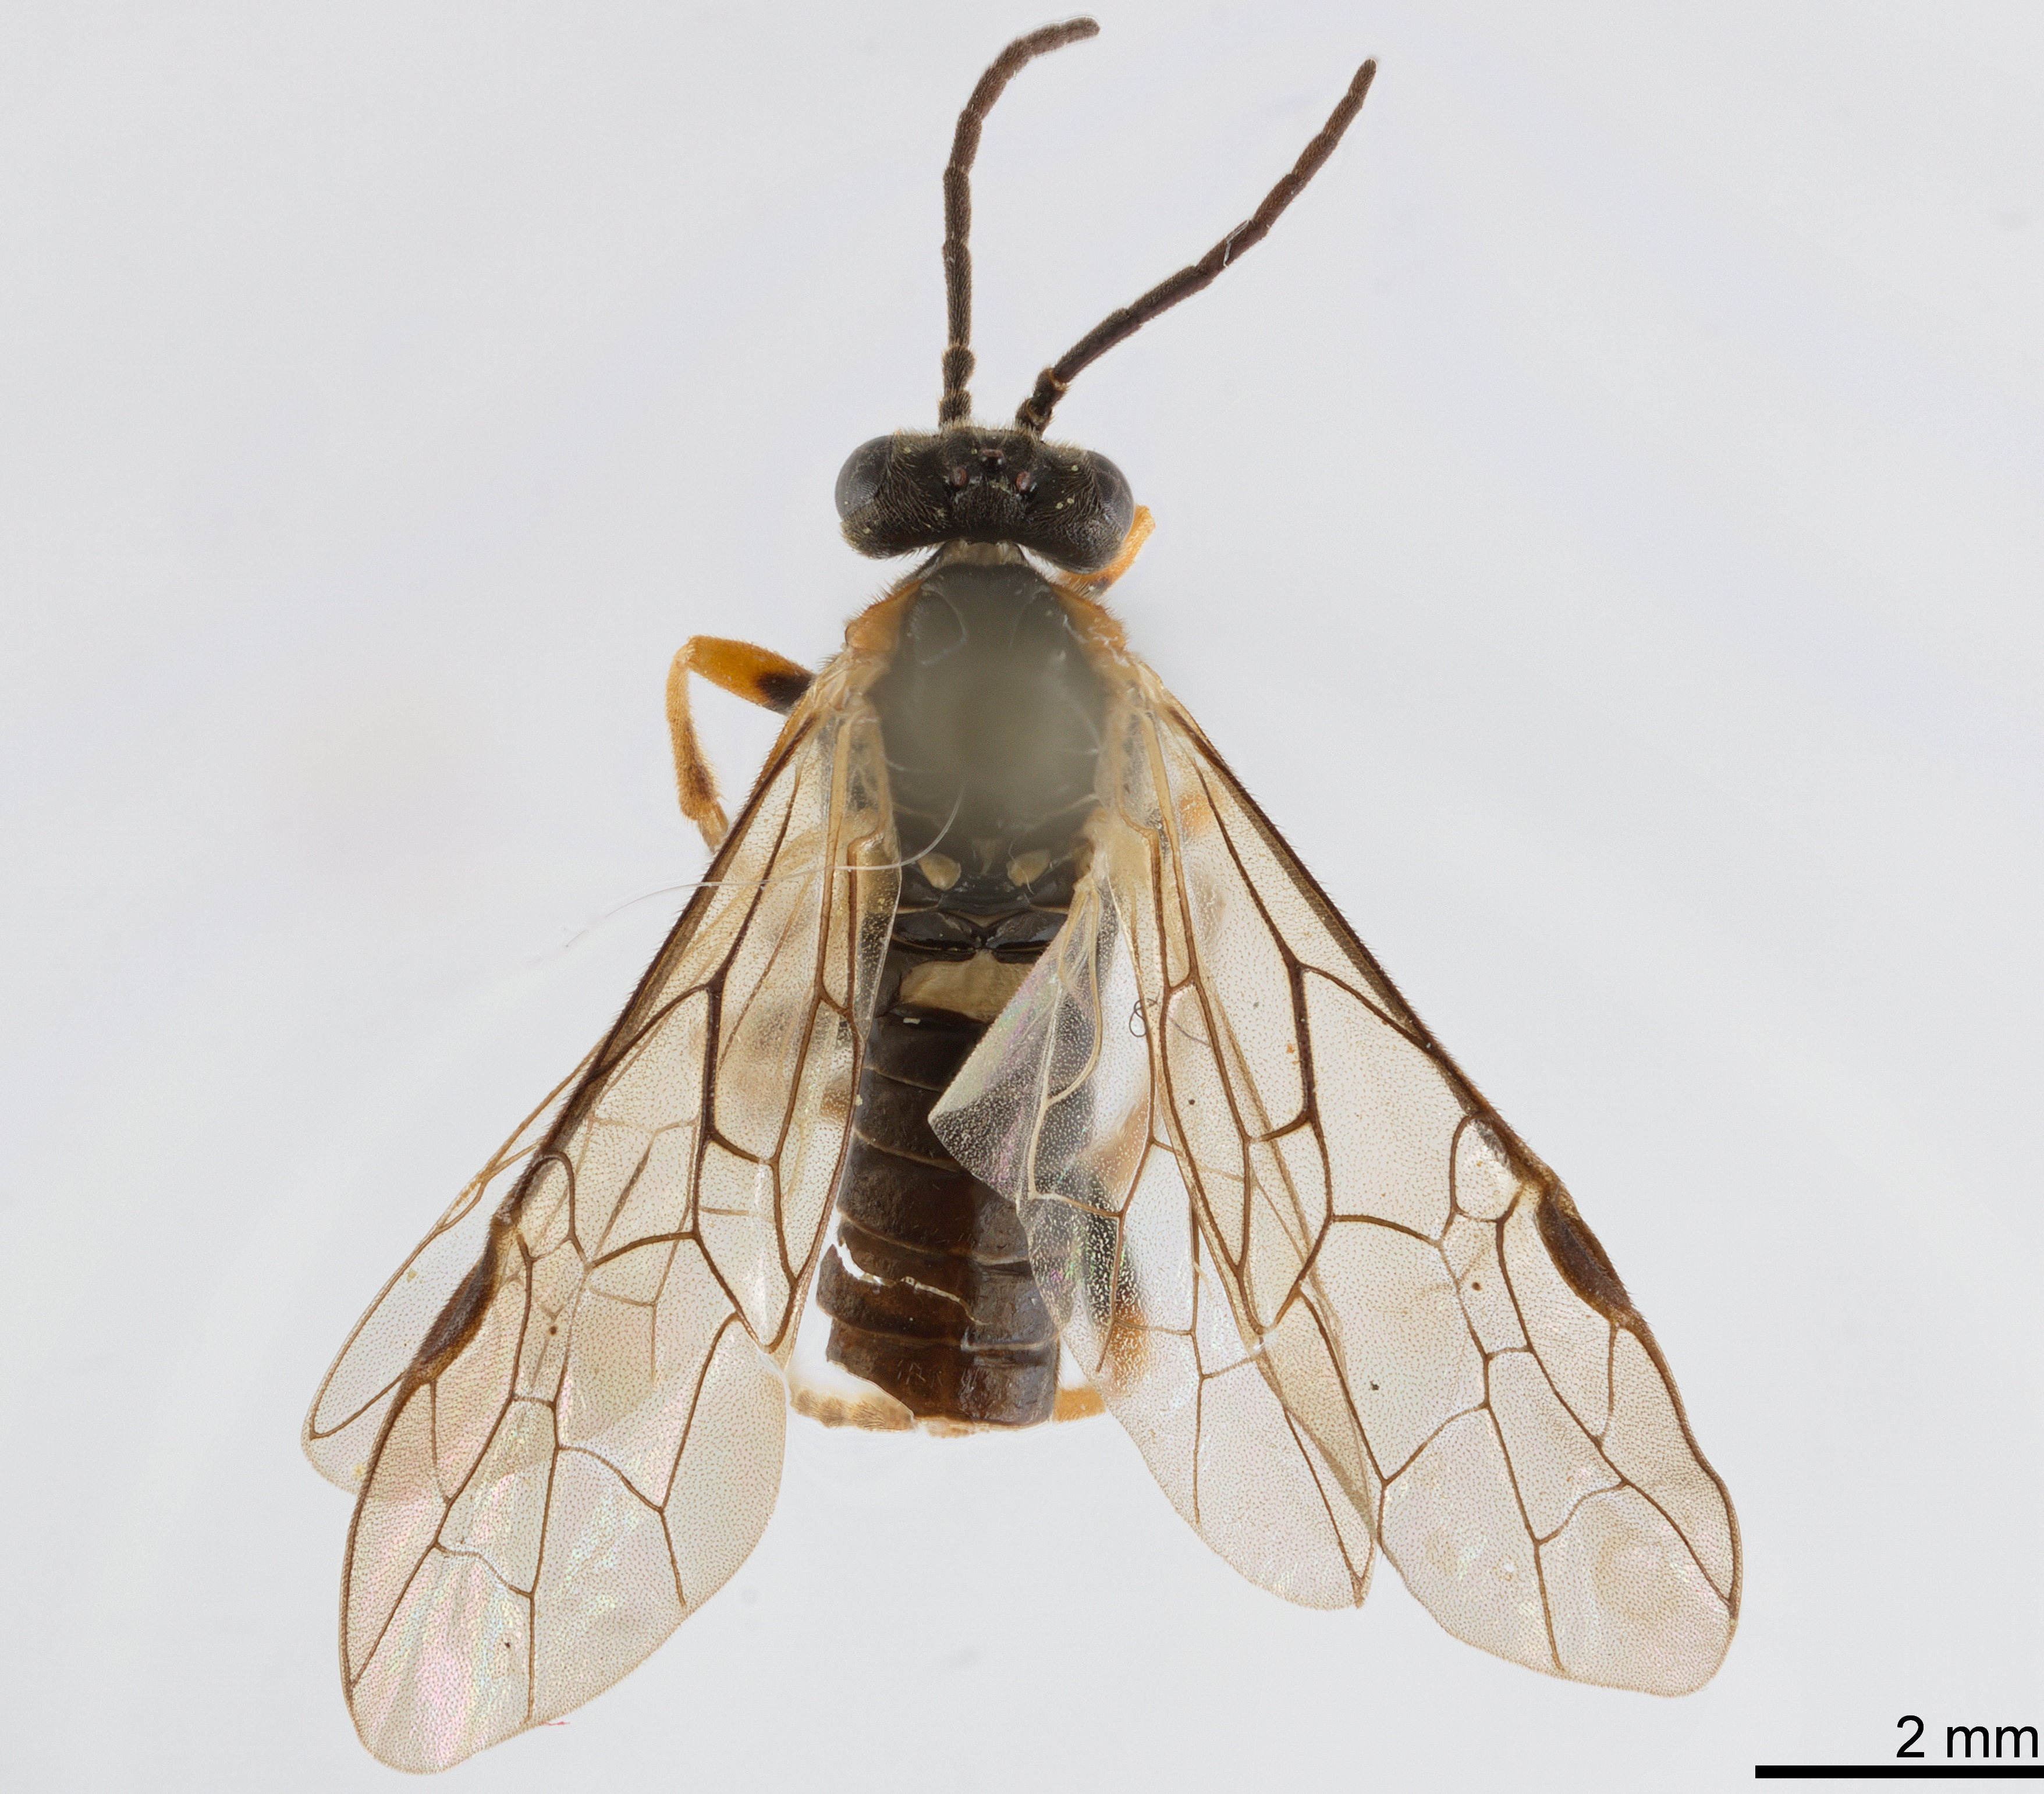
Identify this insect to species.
Nipponorhynchus mirabilis
